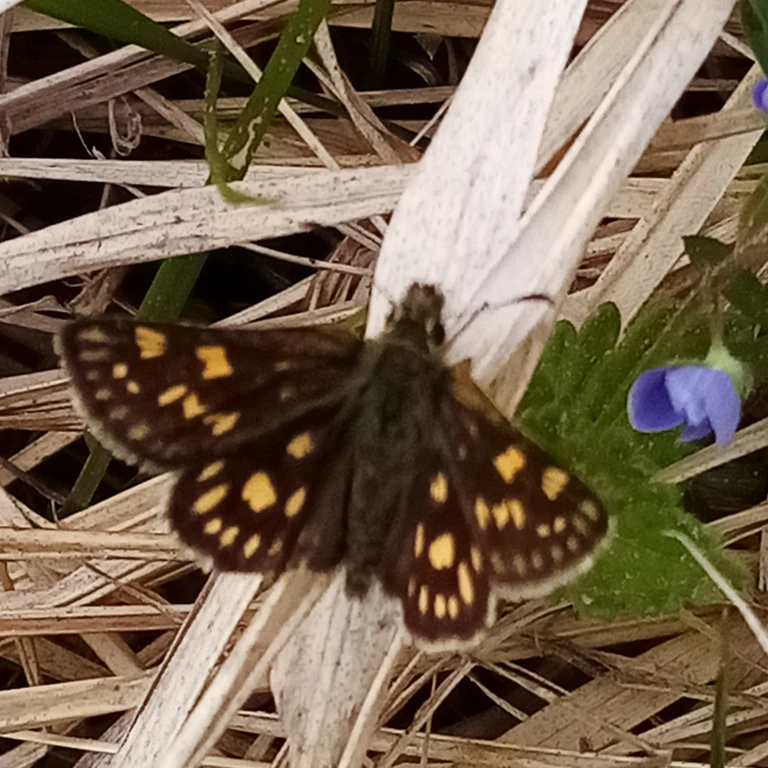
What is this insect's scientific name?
Carterocephalus palaemon
